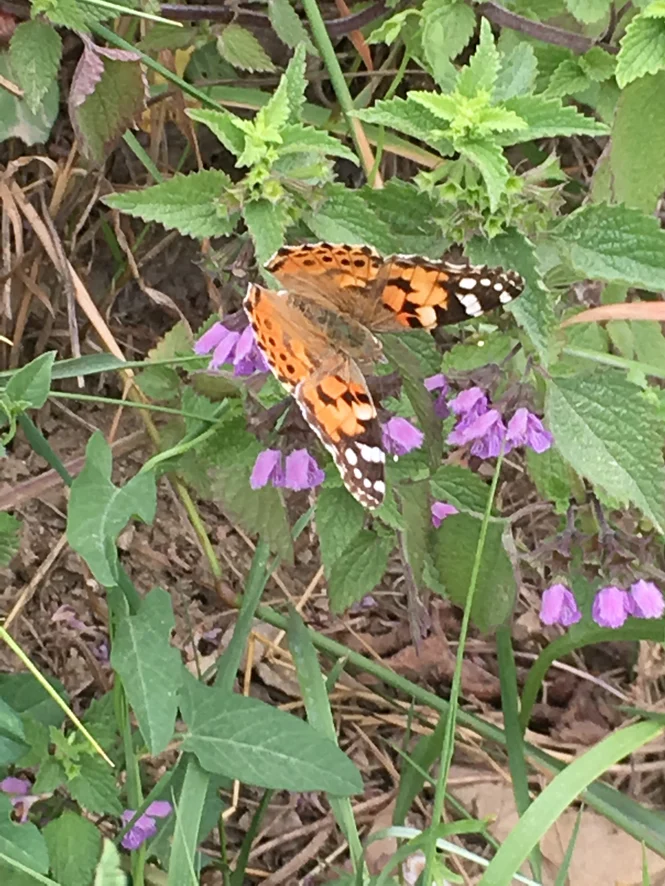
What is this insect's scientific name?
Vanessa cardui
